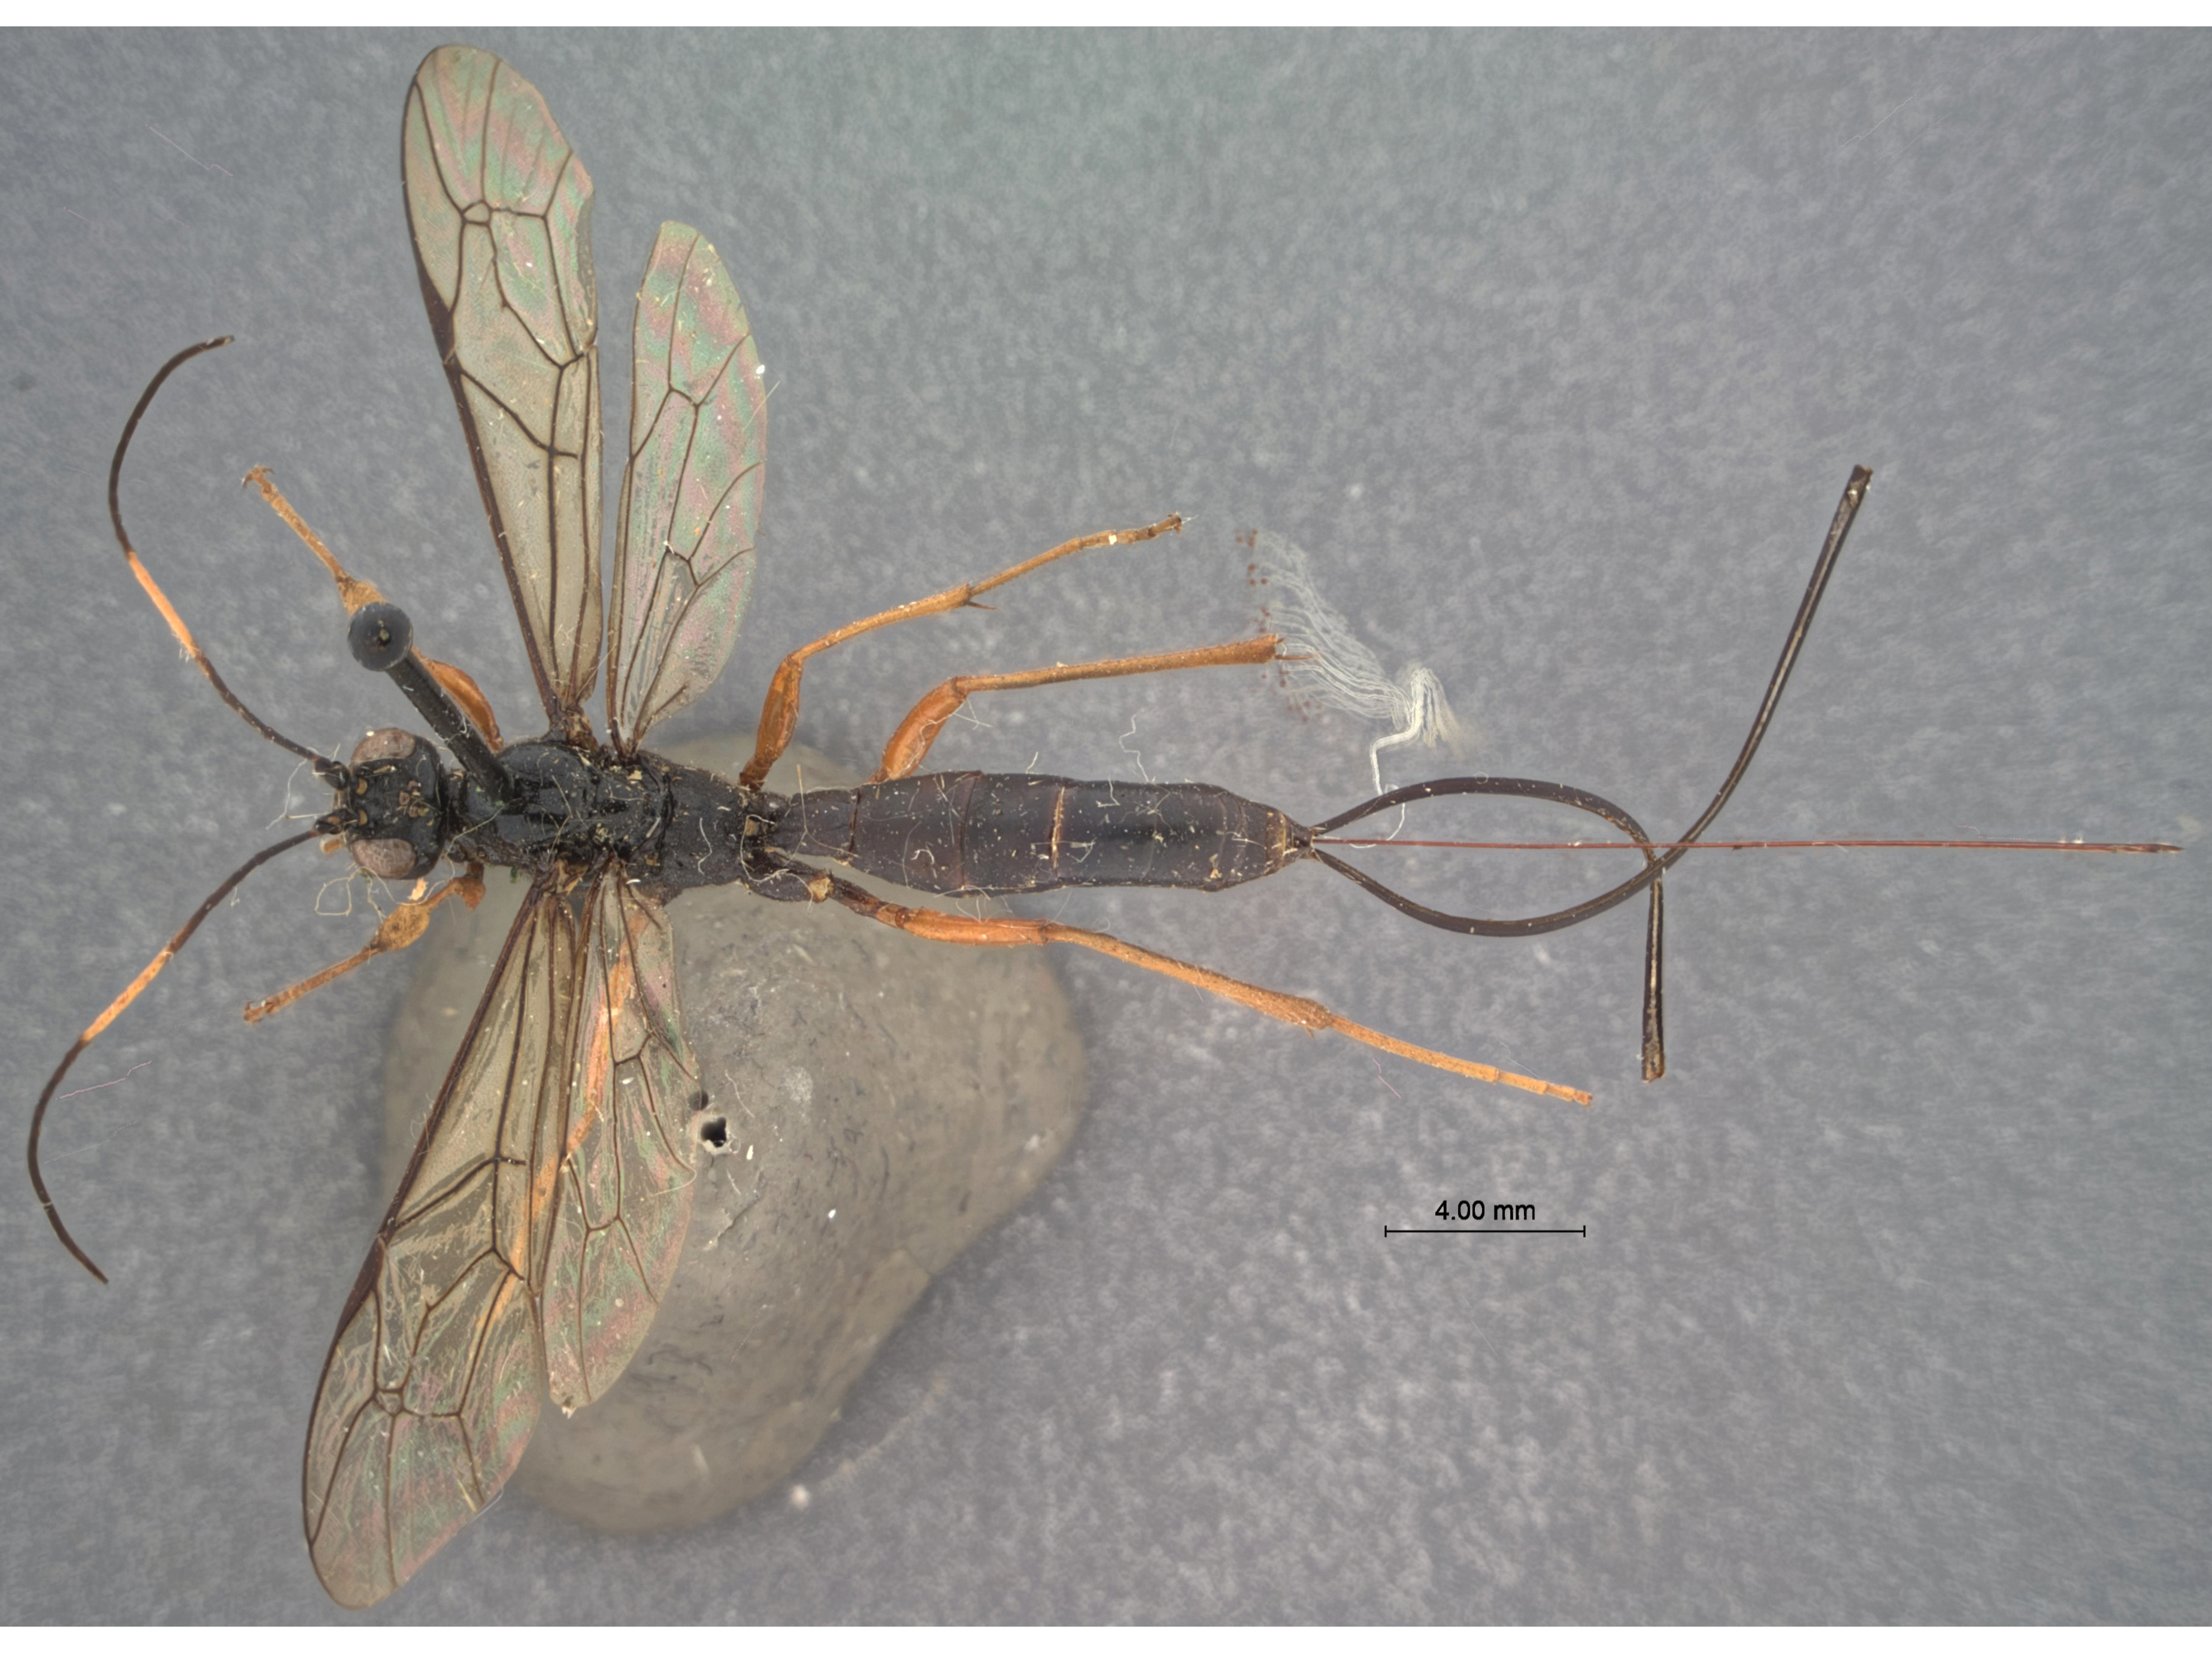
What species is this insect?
Echthrus adillae
